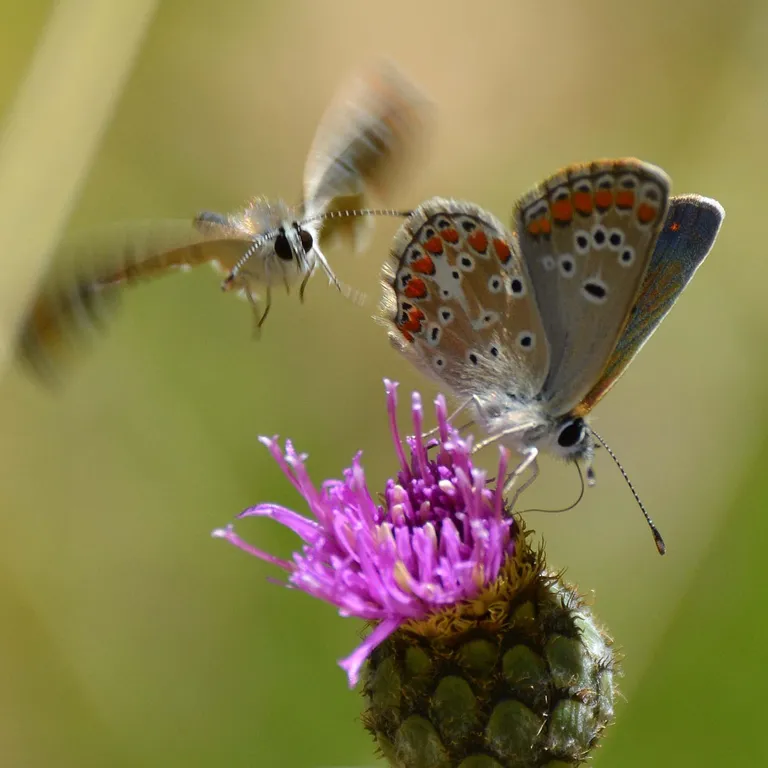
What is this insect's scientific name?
Aricia agestis/artaxerxes
